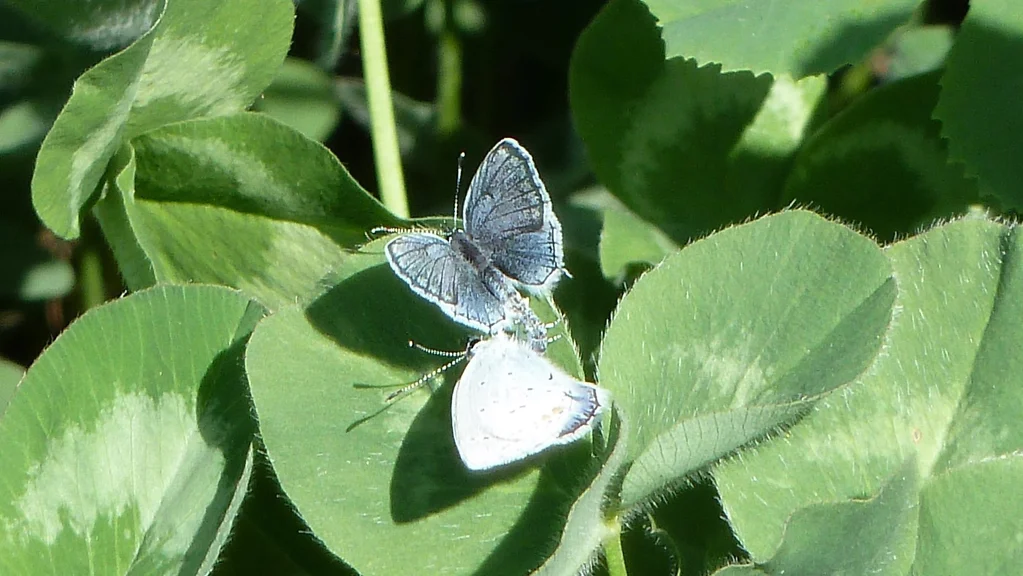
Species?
Cupido argiades (also Elkalyce argiades)
